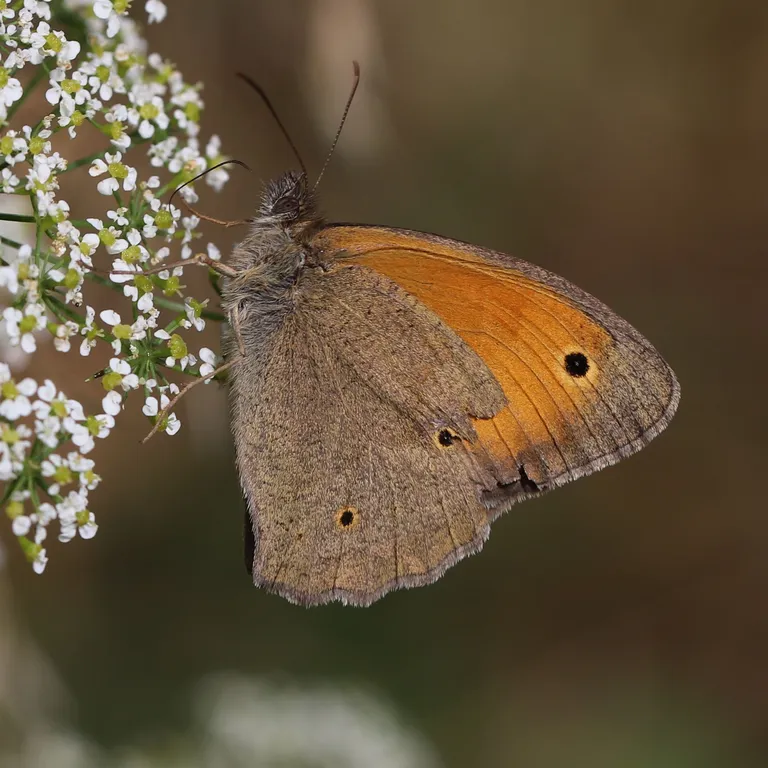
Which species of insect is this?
Maniola jurtina
